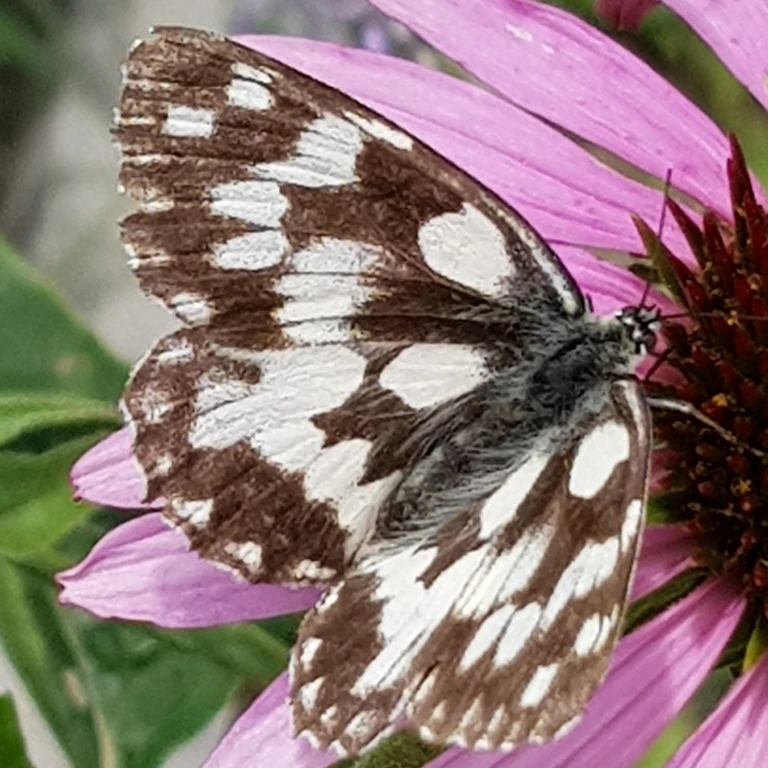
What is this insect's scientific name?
Melanargia galathea
